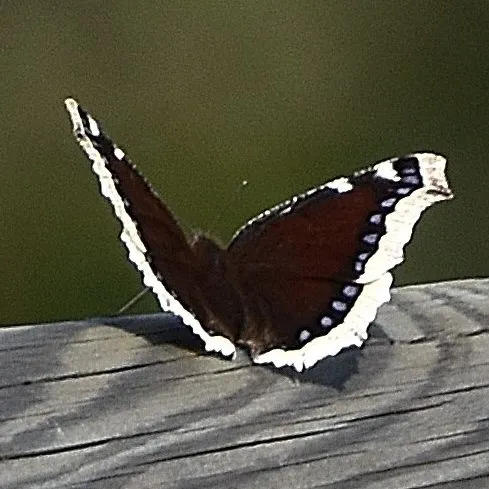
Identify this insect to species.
Nymphalis antiopa
